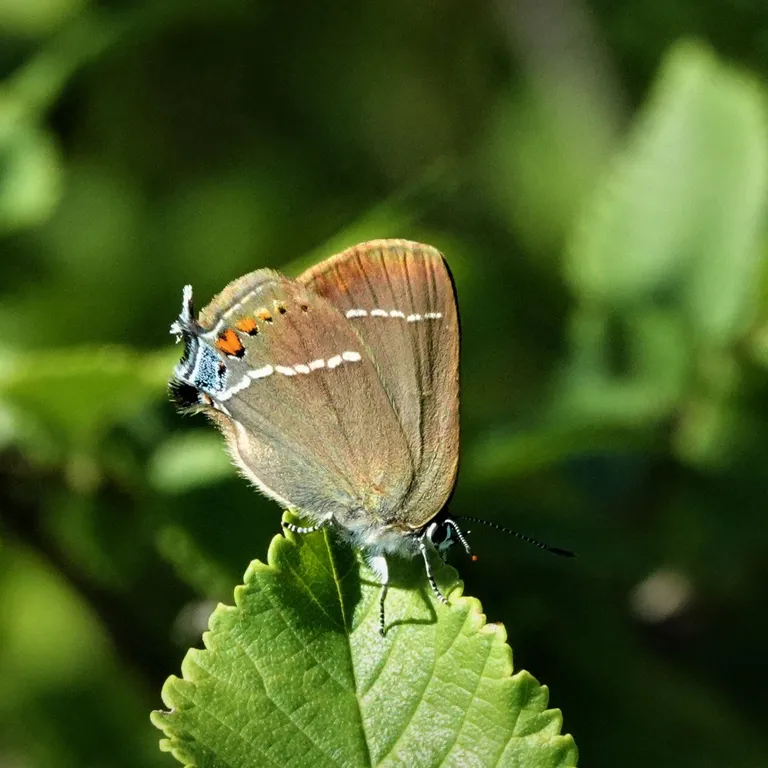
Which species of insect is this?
Satyrium spini (also Tuttiola spini)
